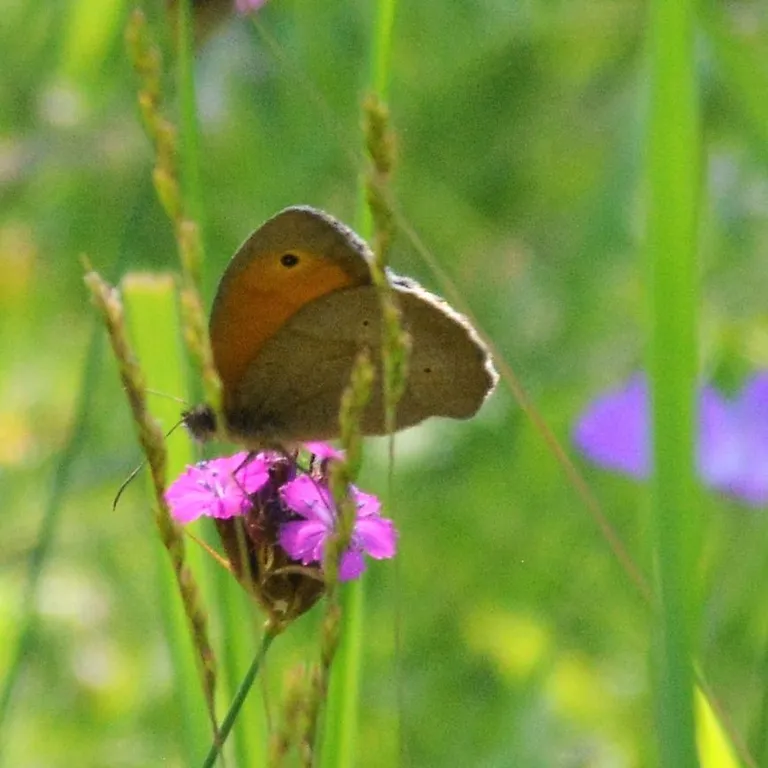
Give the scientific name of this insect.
Maniola jurtina
